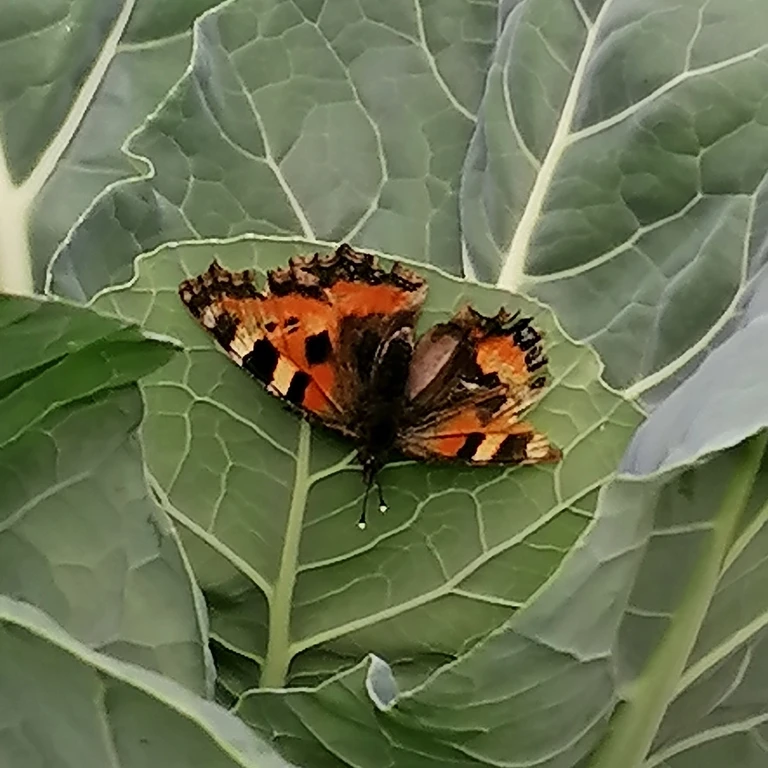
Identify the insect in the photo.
Aglais urticae
